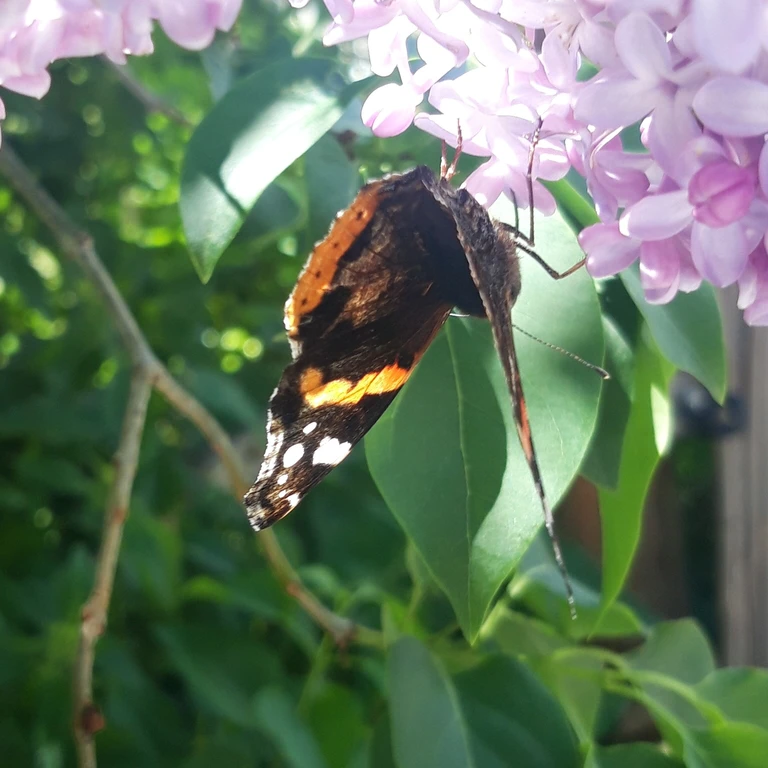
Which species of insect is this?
Vanessa atalanta
